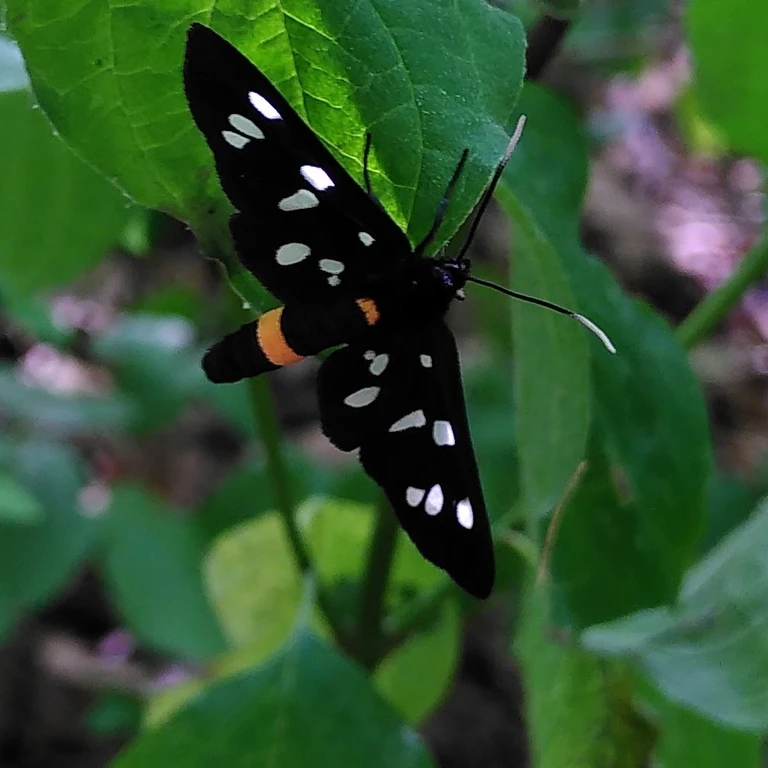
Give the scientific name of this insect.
Amata phegea
